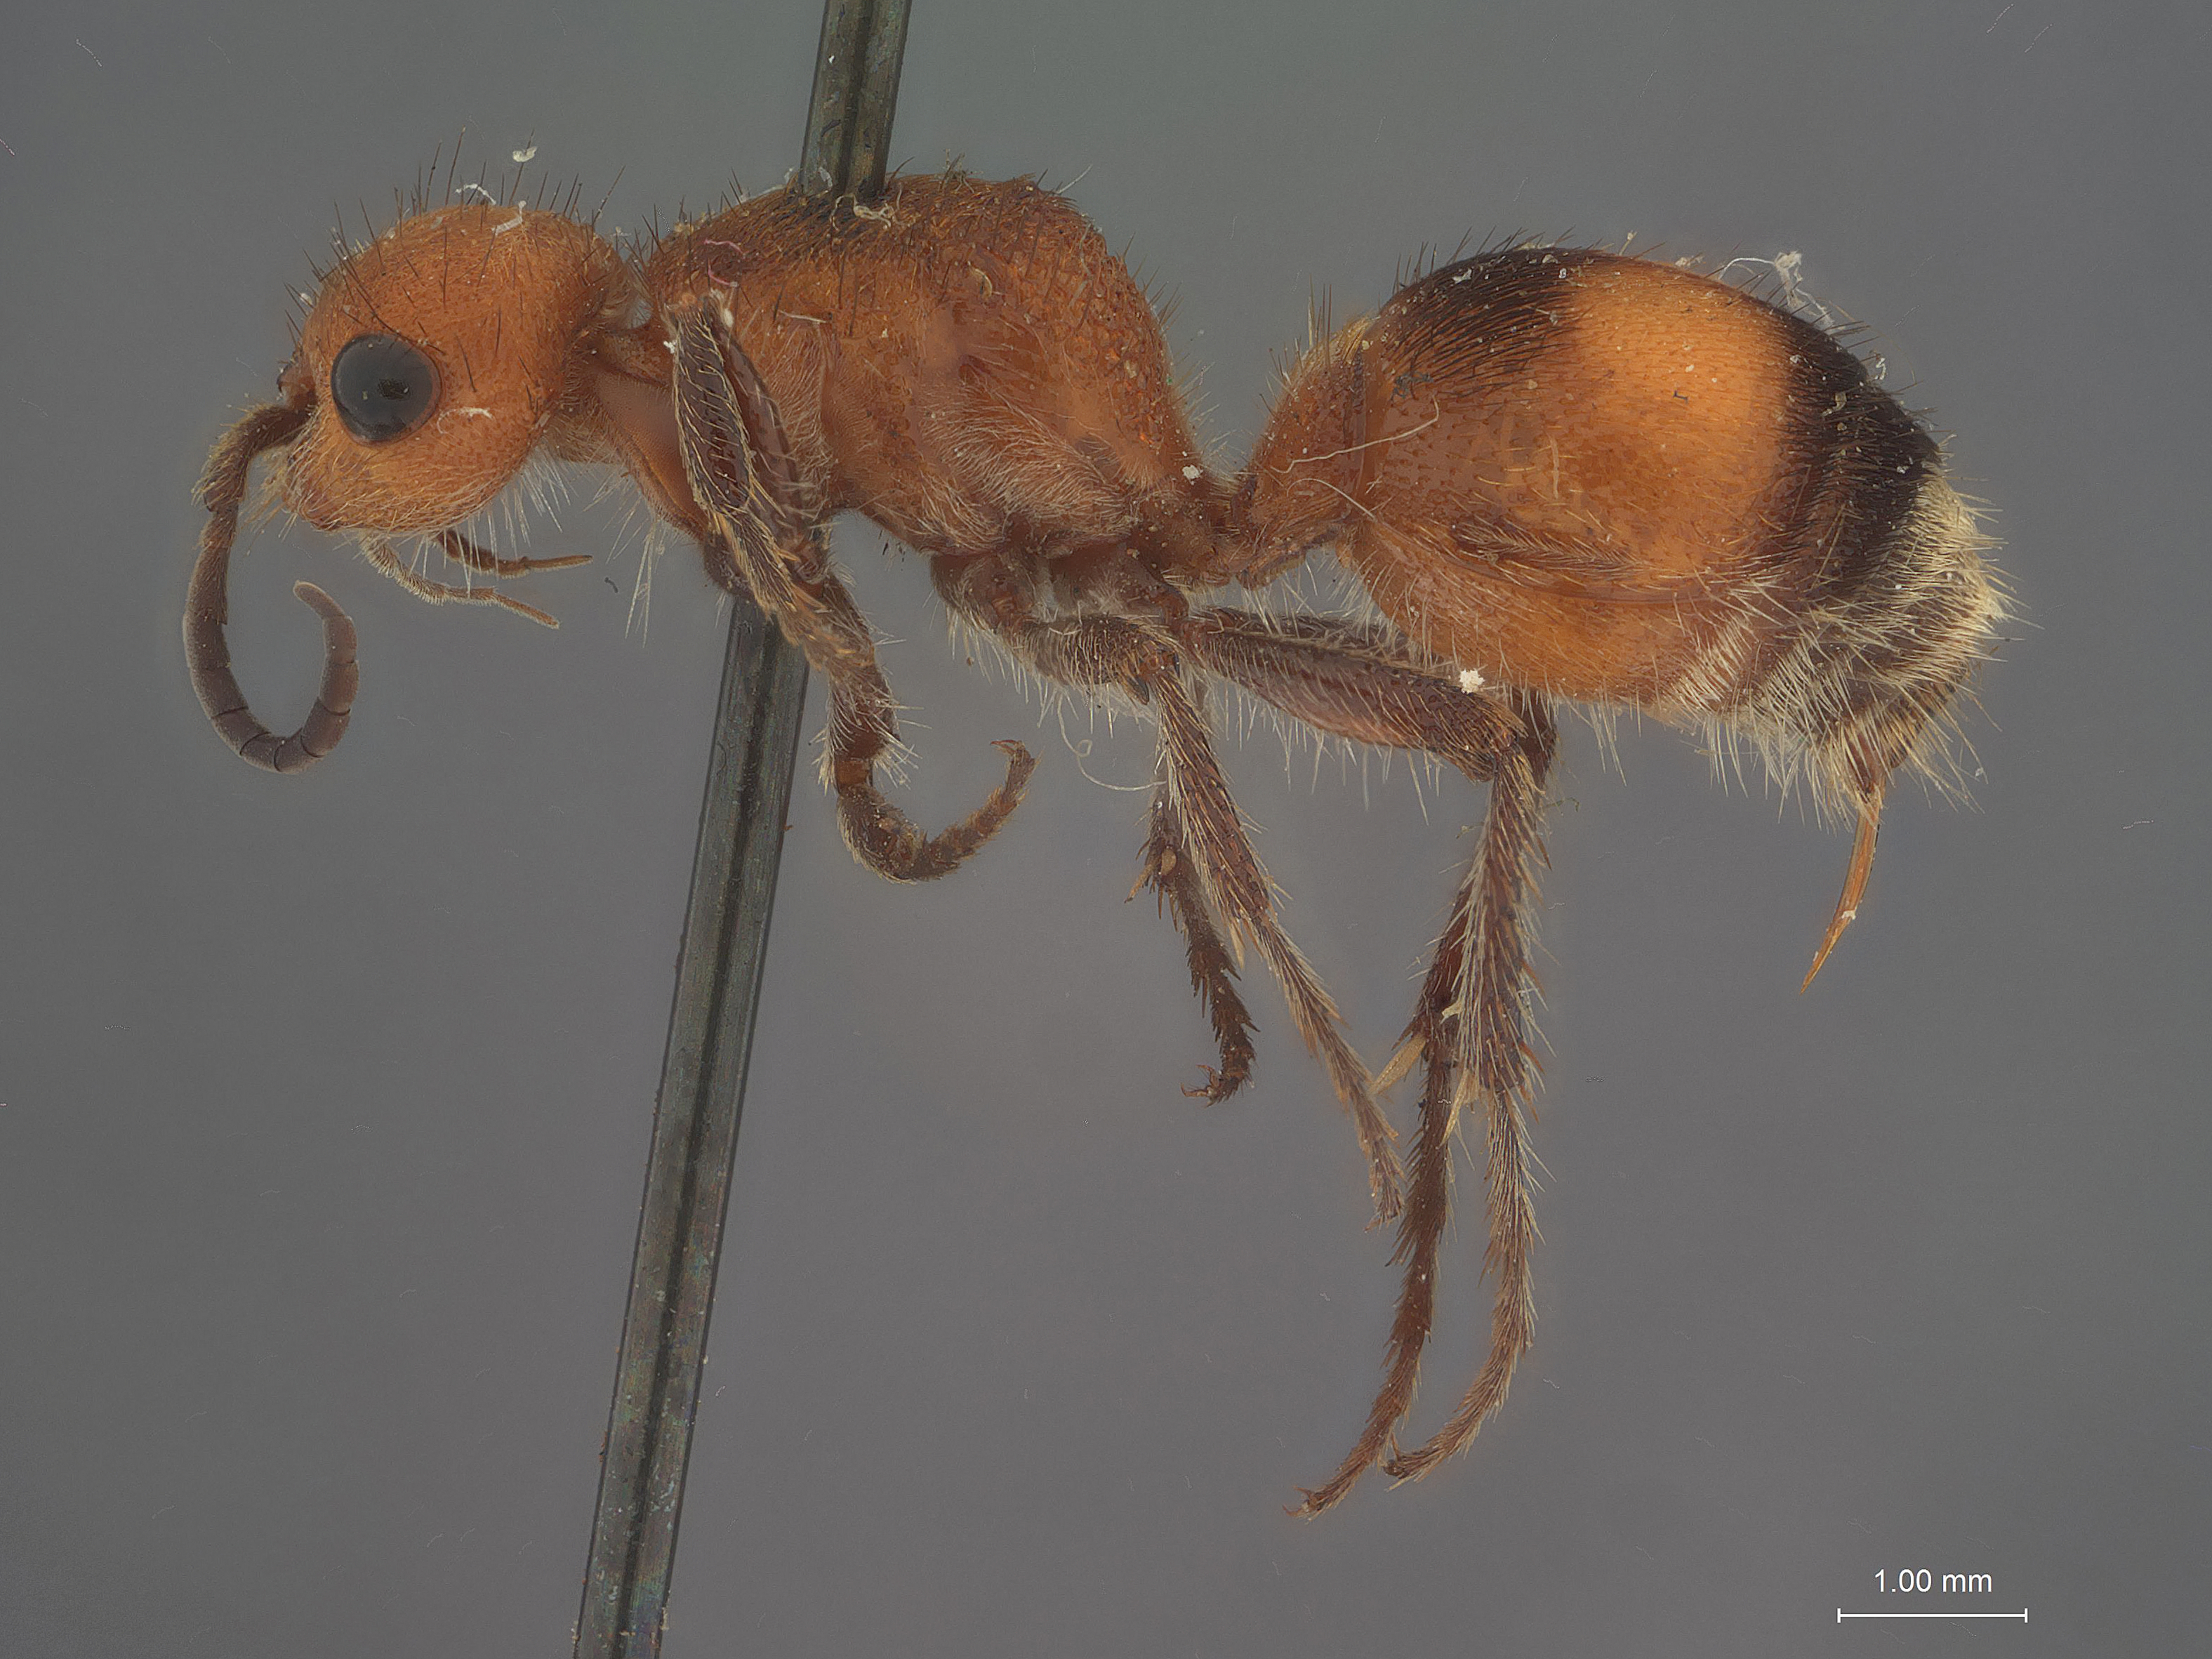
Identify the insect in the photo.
Dasymutilla scrobinata
